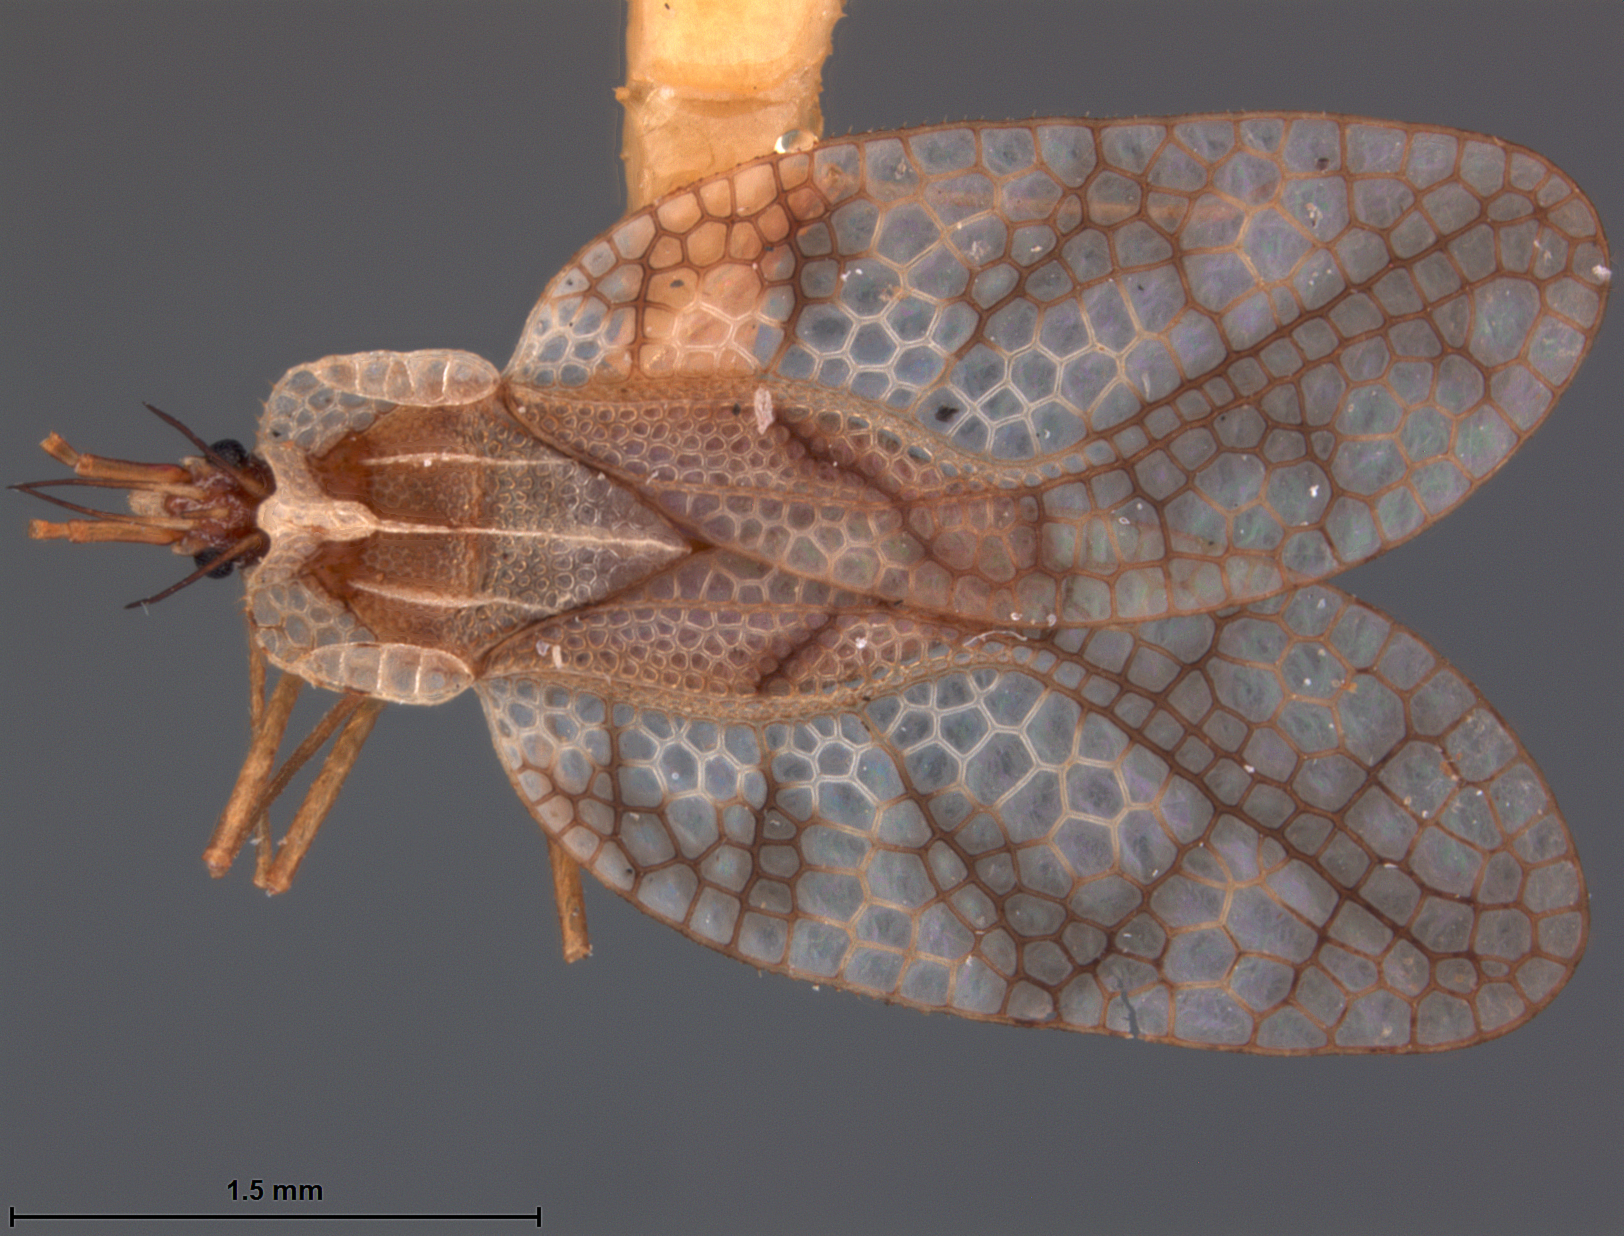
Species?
Leptodictya galerita
